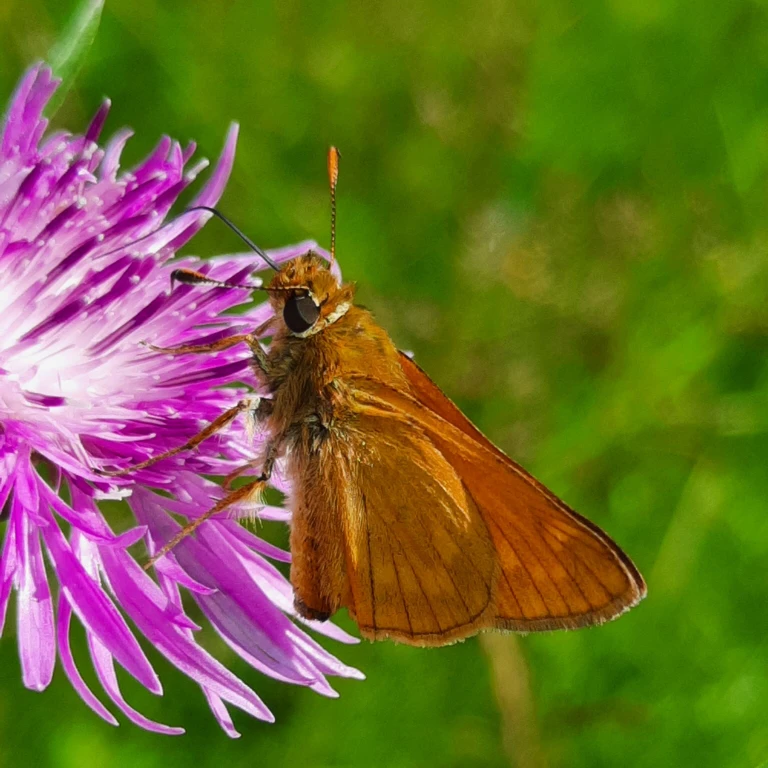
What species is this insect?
Ochlodes sylvanus (also Ochlodes venata)
